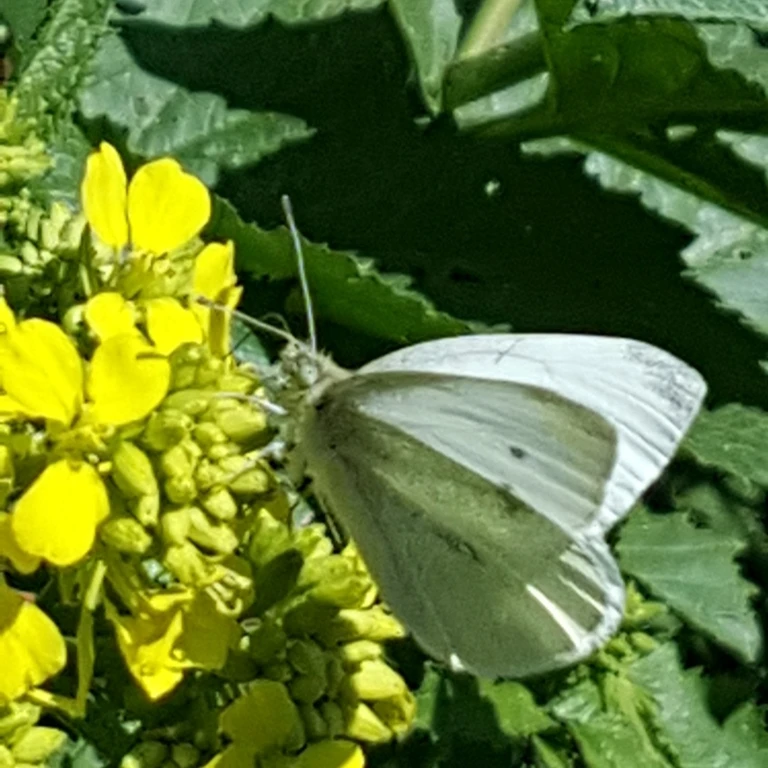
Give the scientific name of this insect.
Pieris rapae
